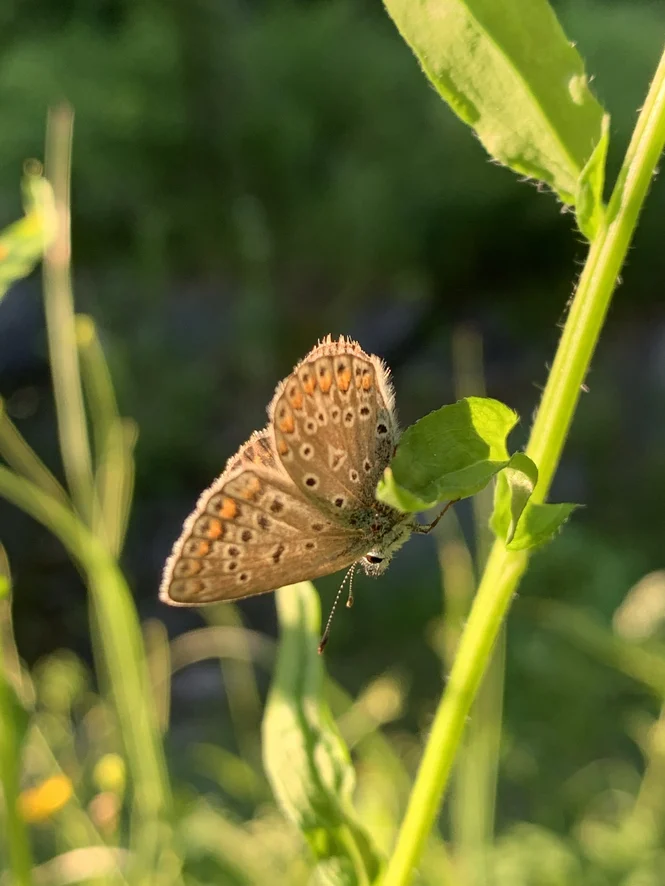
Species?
Polyommatus icarus
